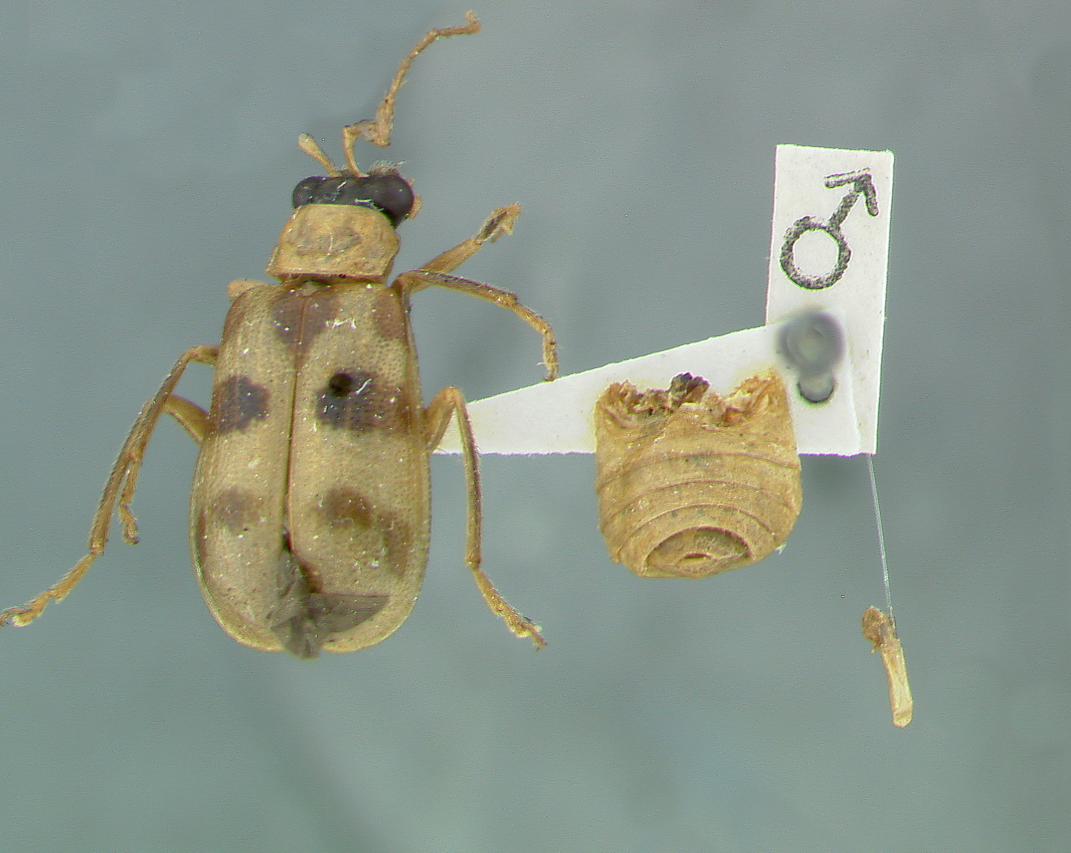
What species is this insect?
Eccoptopsis costaricensis
